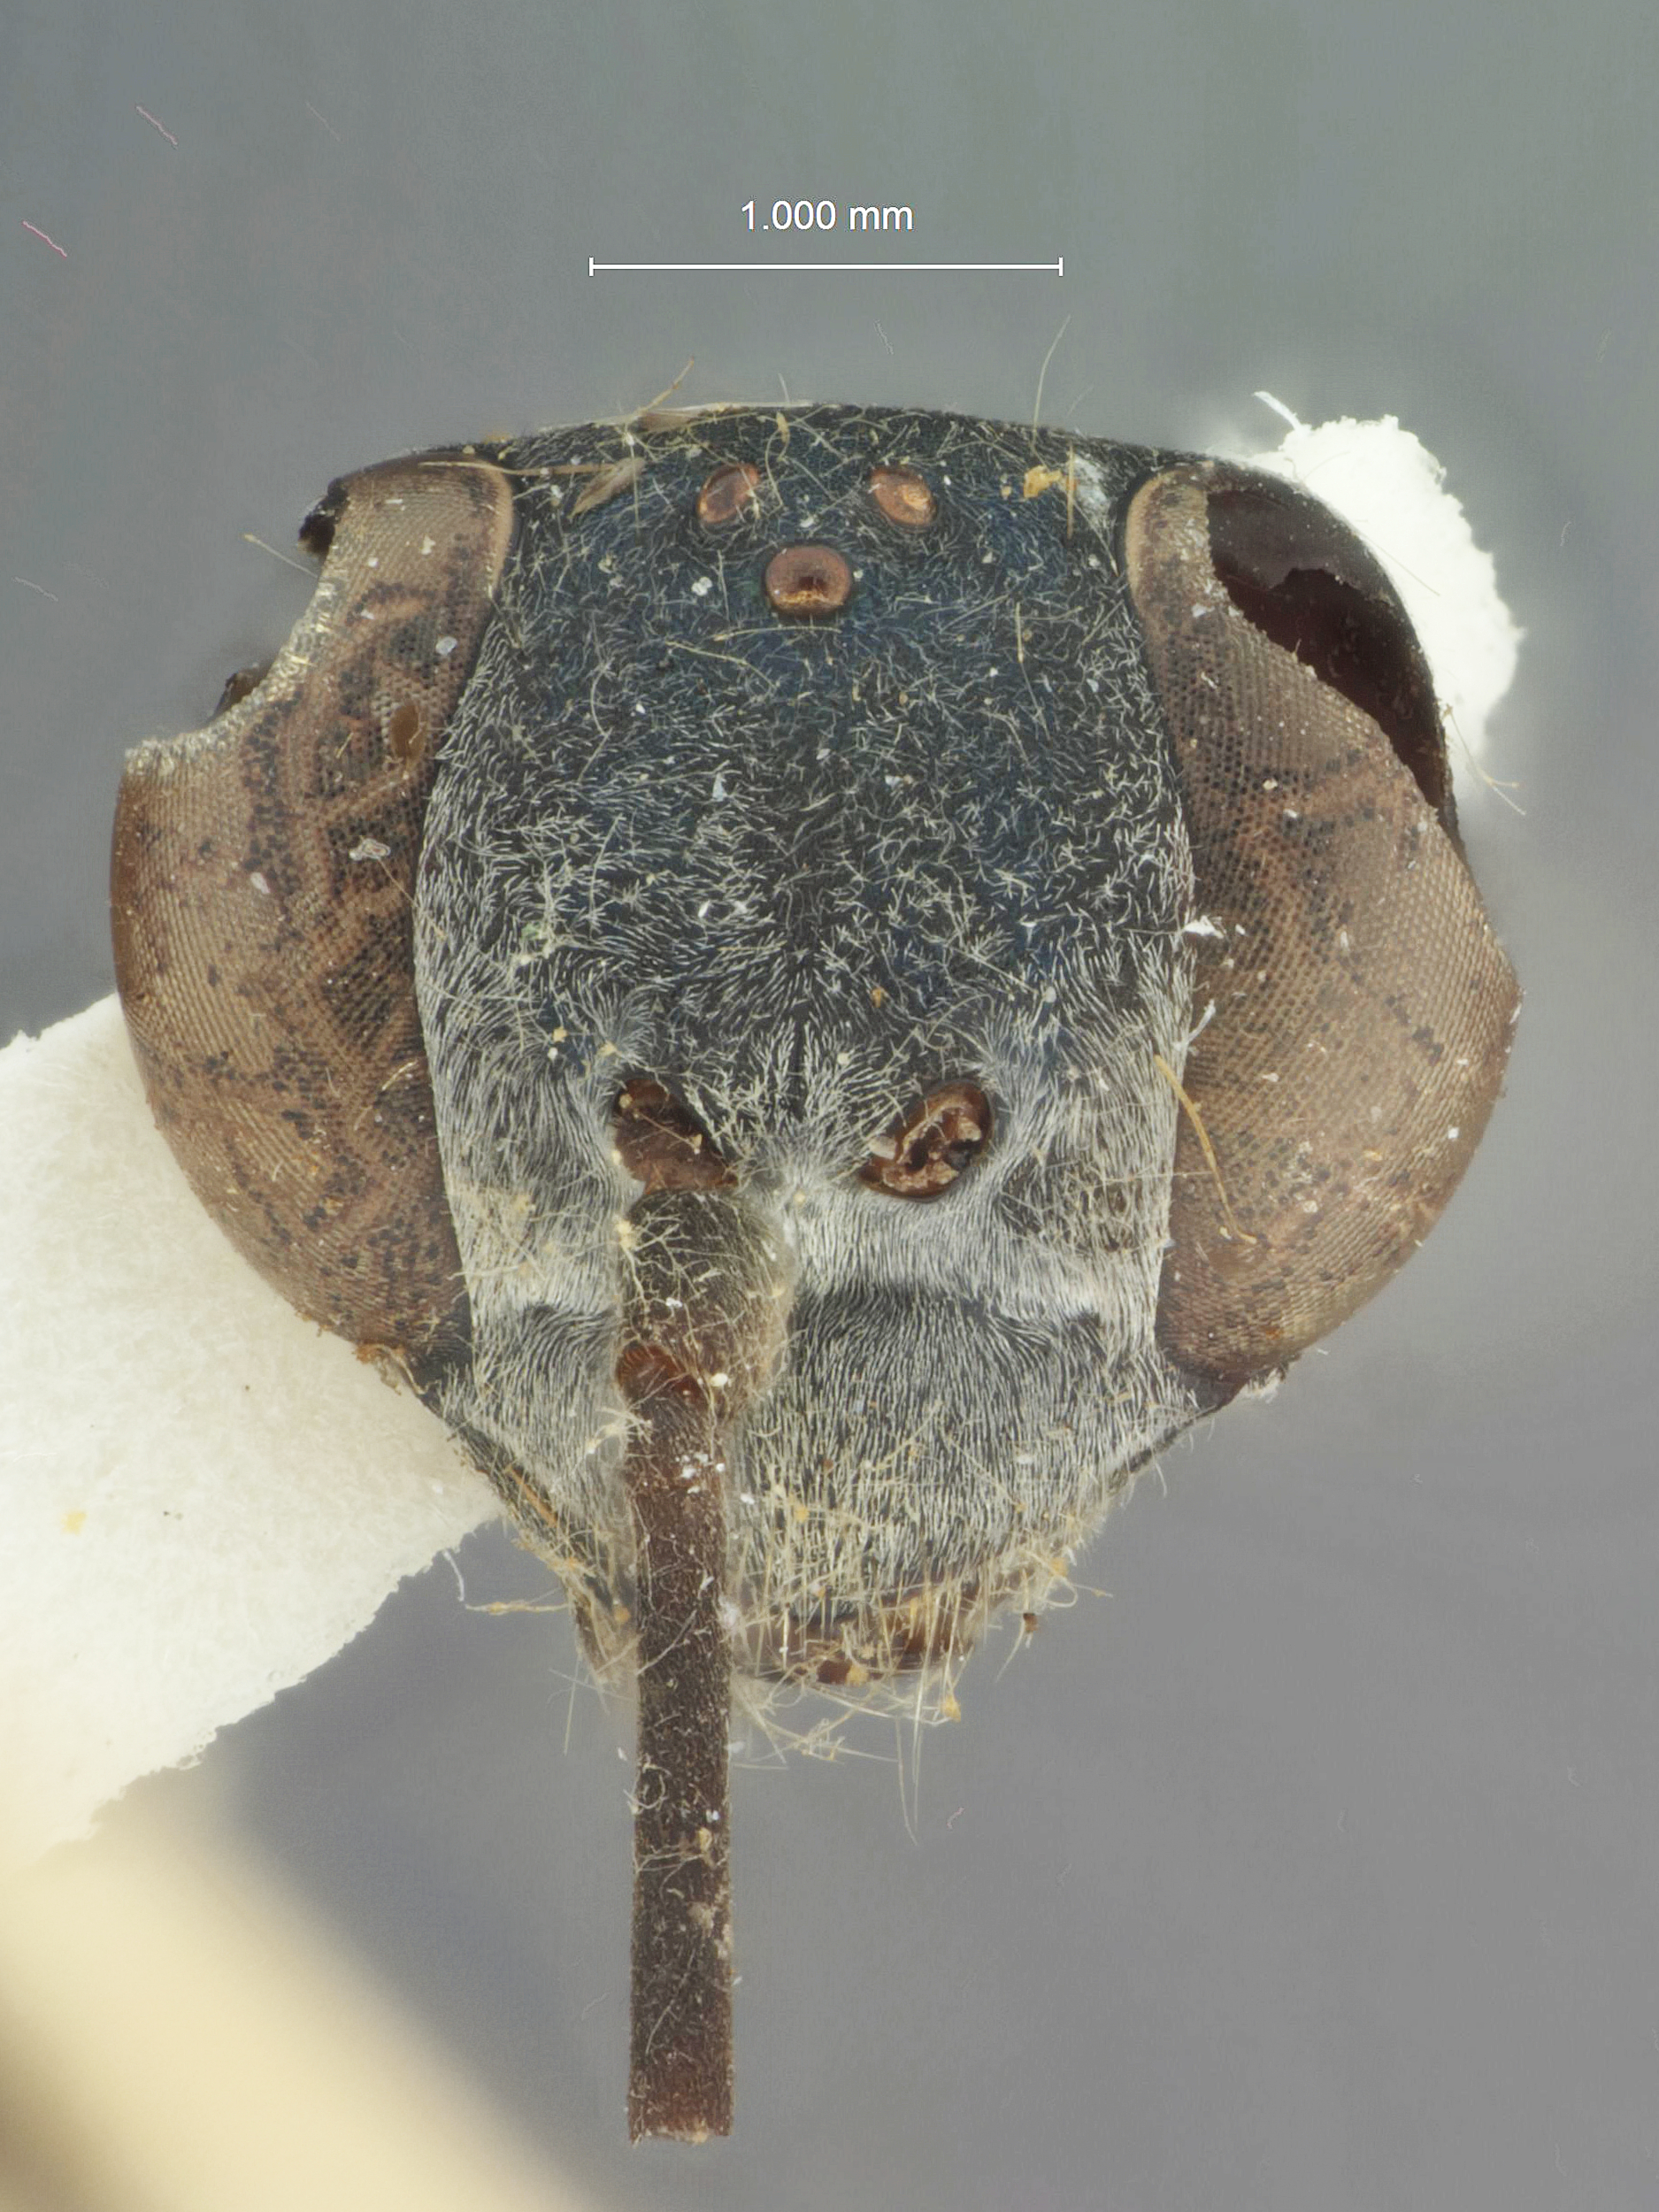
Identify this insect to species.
Auplopus quartus
